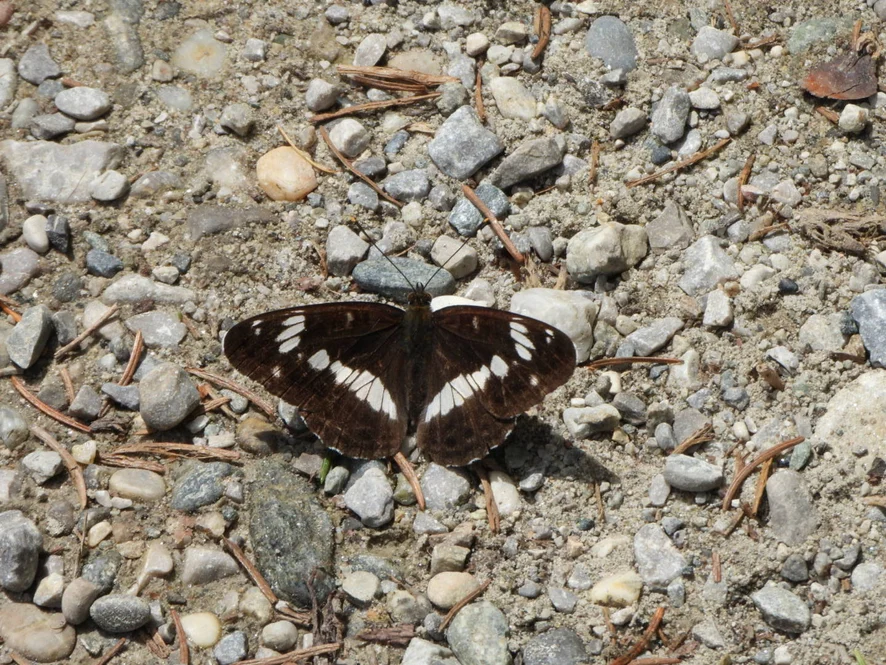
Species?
Limenitis camilla (also Ladoga camilla)
